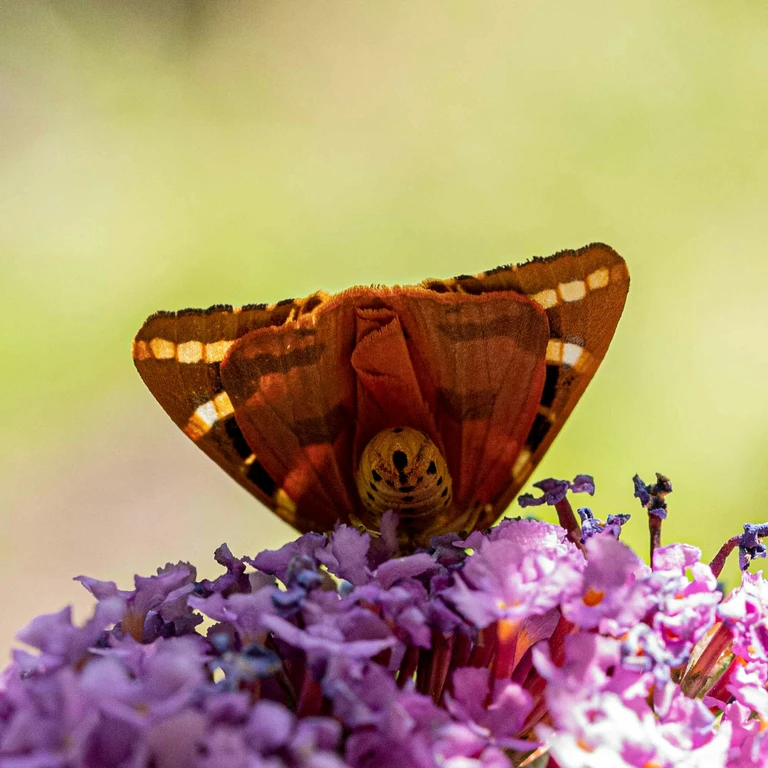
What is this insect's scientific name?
Euplagia quadripunctaria
